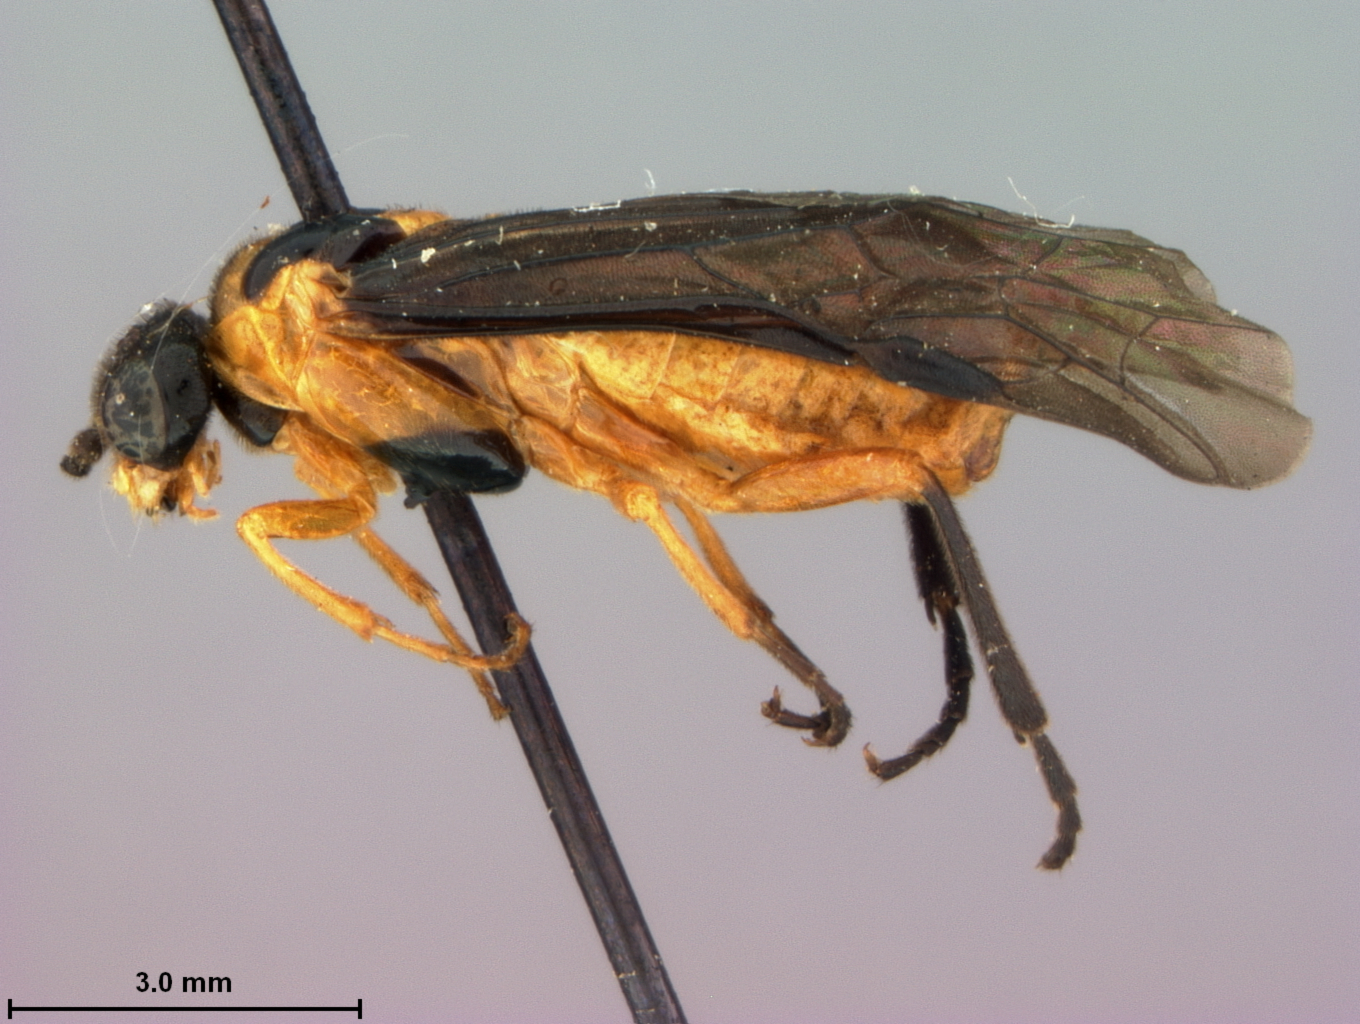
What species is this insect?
Stromboceros melanopterus
